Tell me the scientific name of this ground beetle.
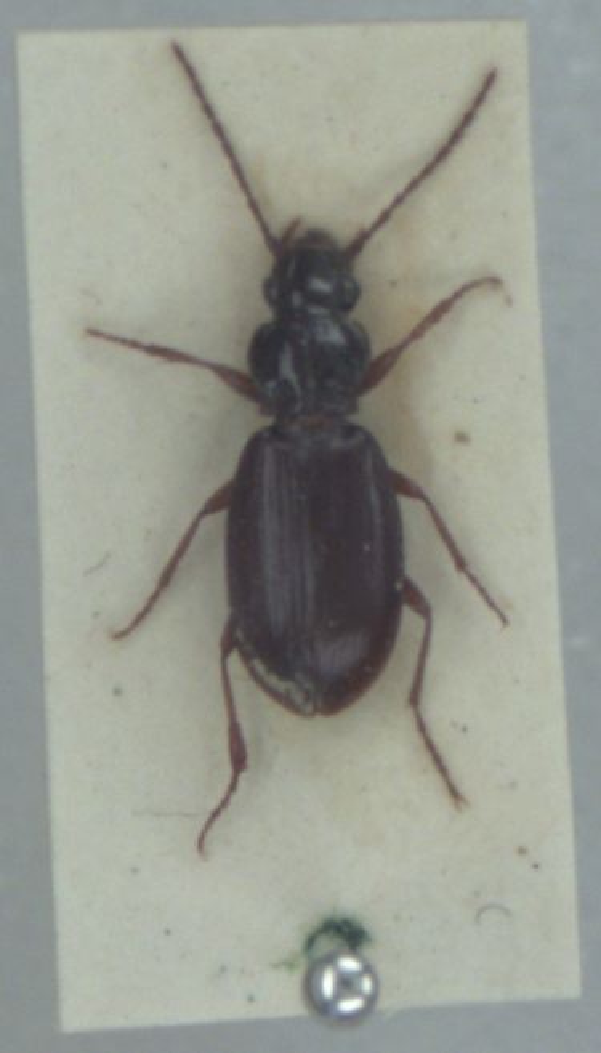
Patrobus atrorufus
